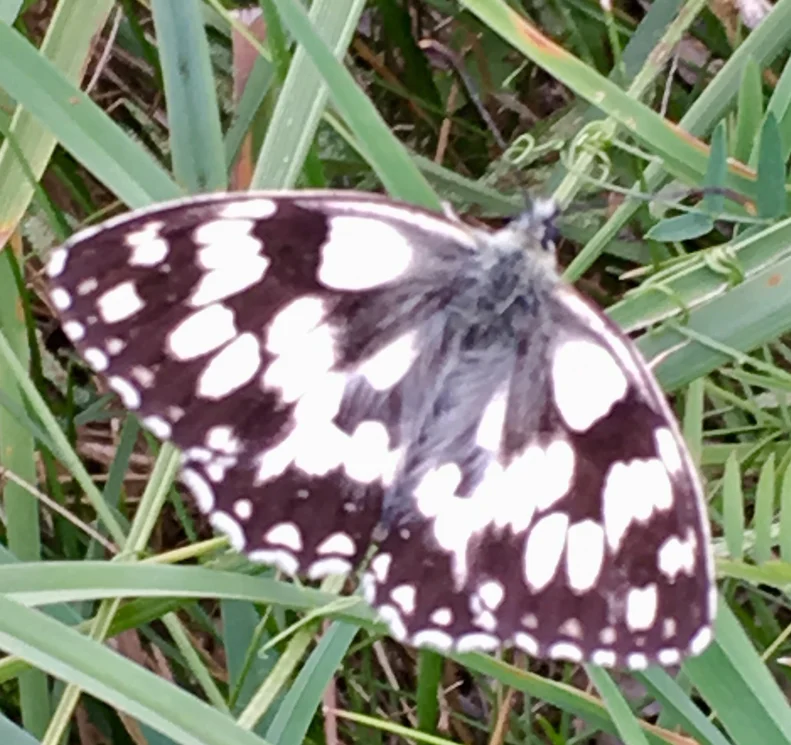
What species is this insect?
Melanargia galathea
